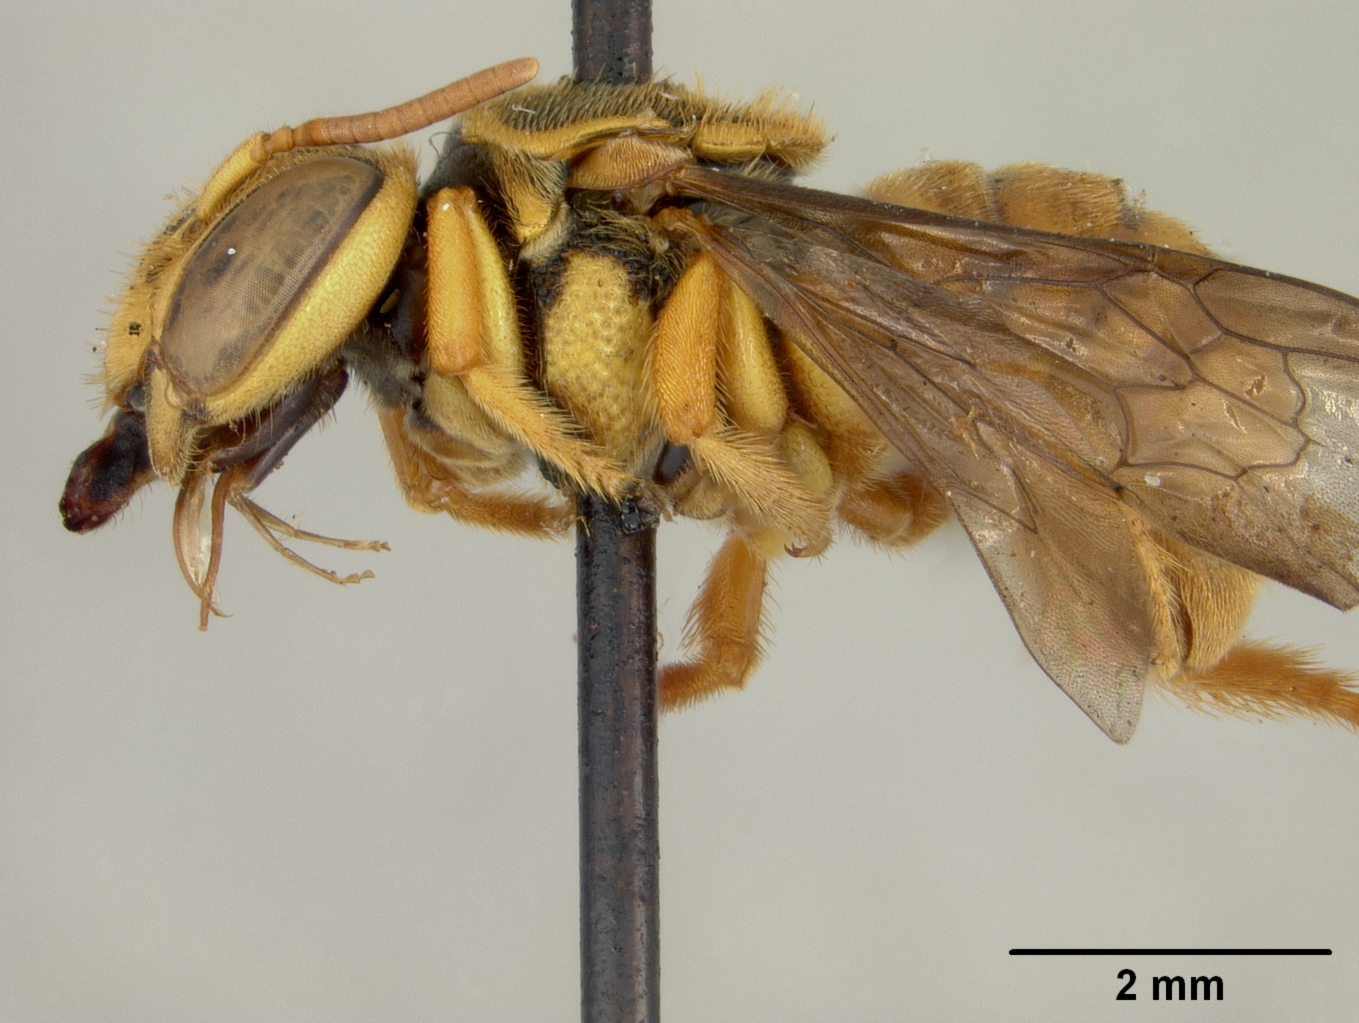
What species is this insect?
Hypanthidium panamense
